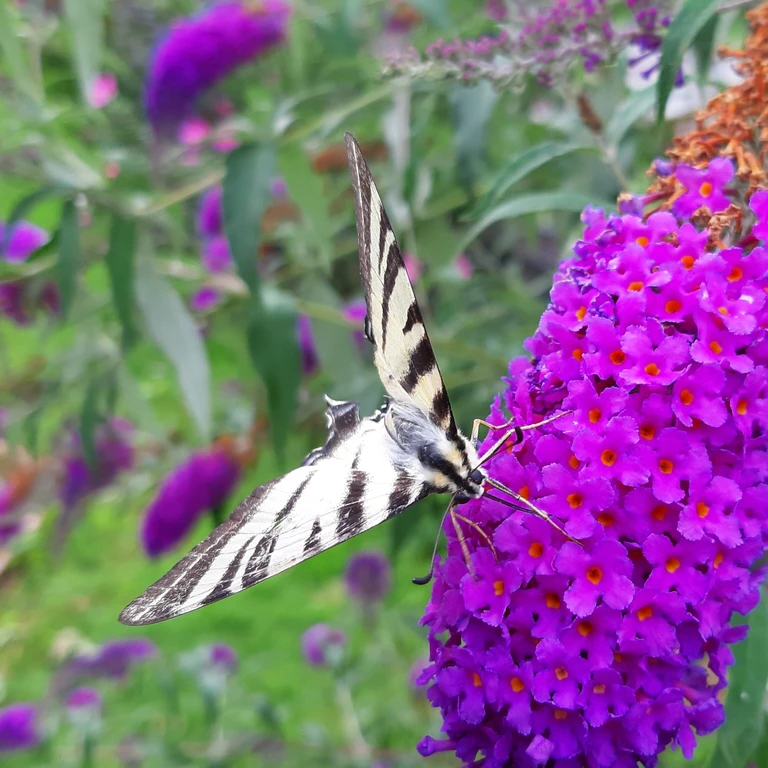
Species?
Iphiclides podalirius
